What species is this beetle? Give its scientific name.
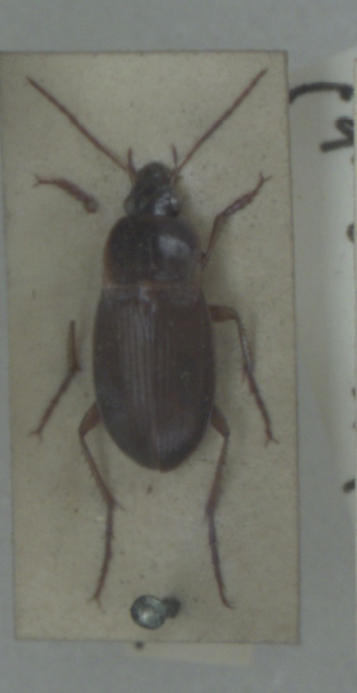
Calathus ambiguus
